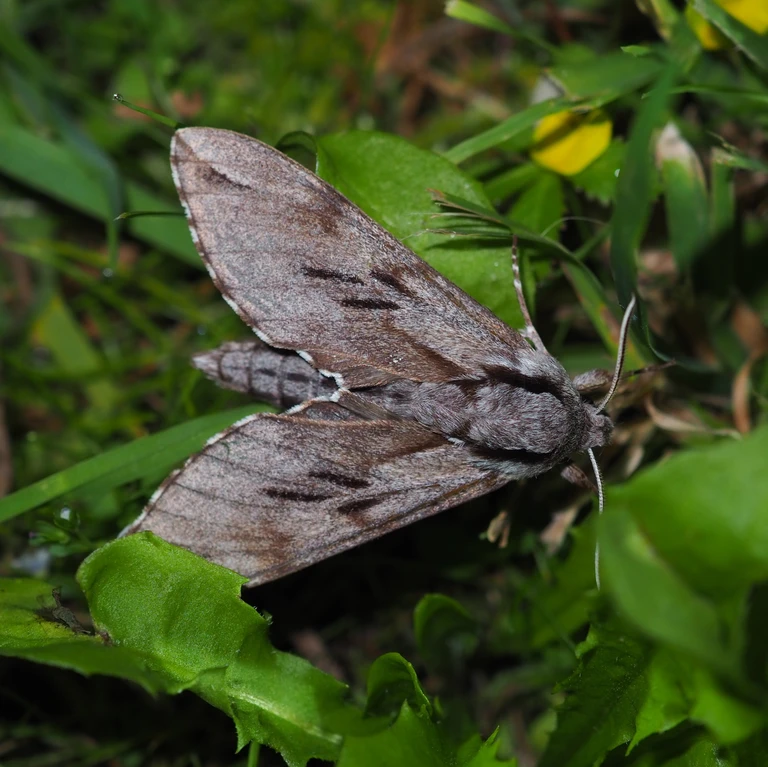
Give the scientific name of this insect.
Sphinx pinastri
